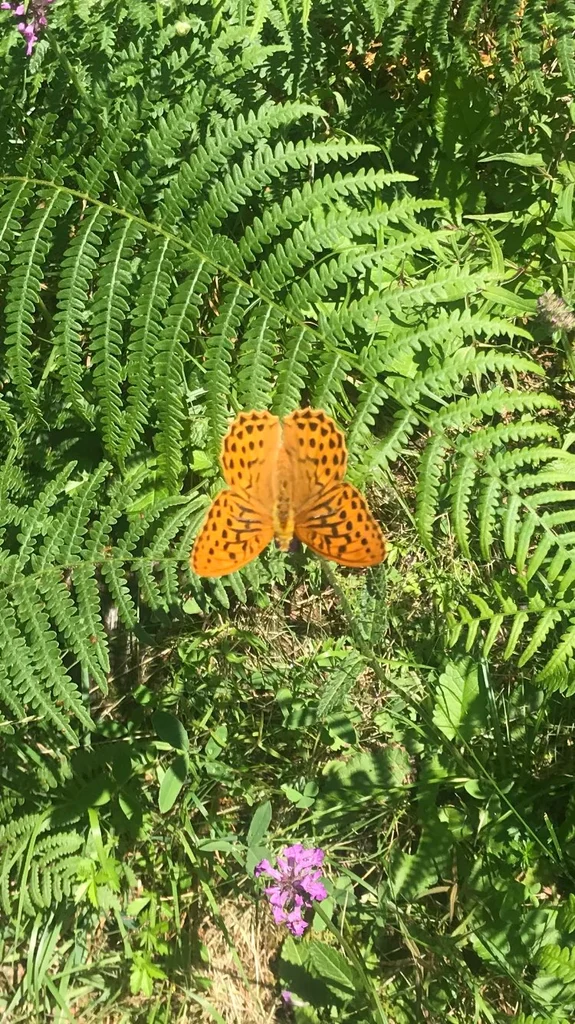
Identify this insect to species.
Argynnis paphia
